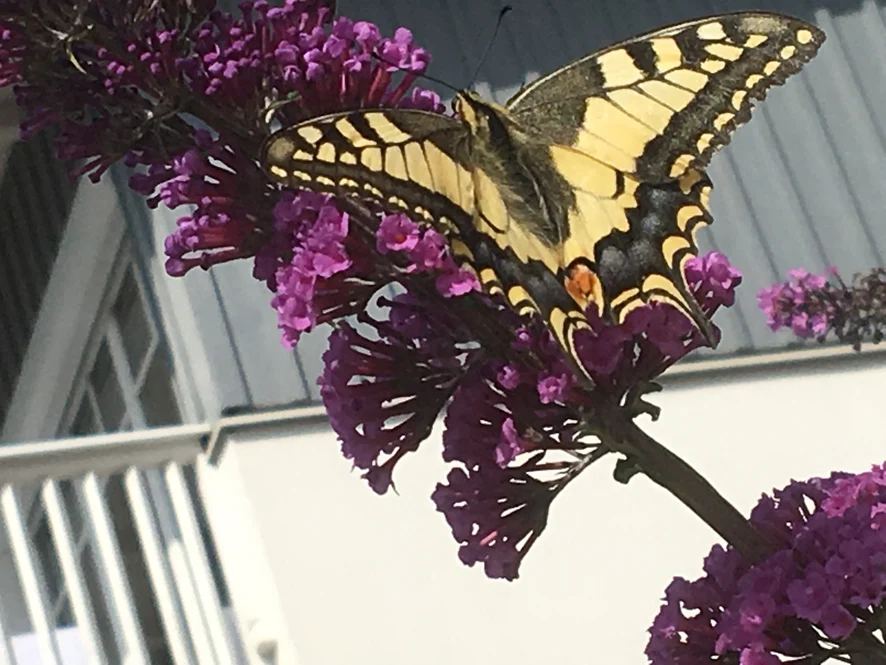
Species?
Papilio machaon
